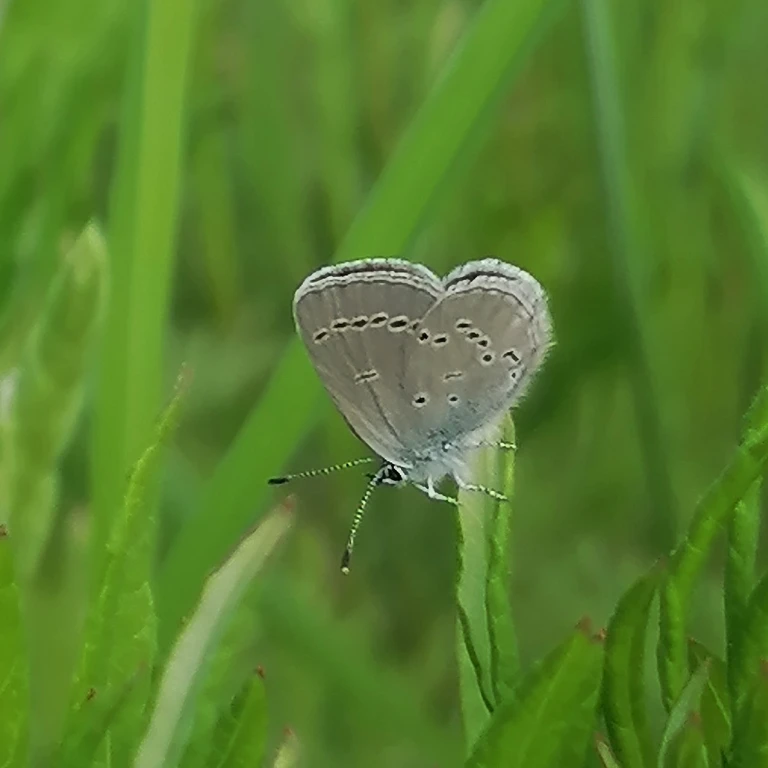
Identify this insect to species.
Cupido minimus
